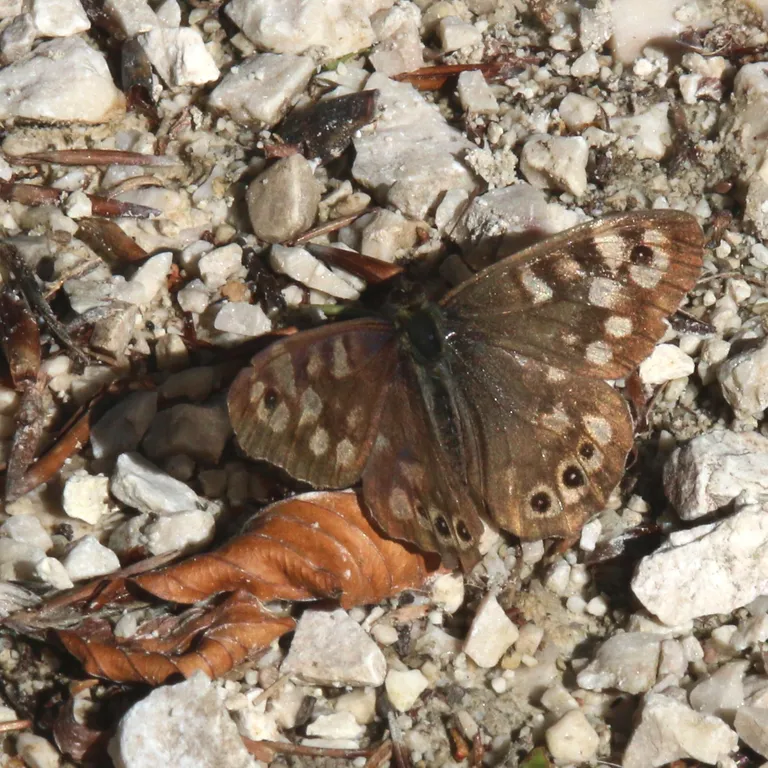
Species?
Pararge aegeria
